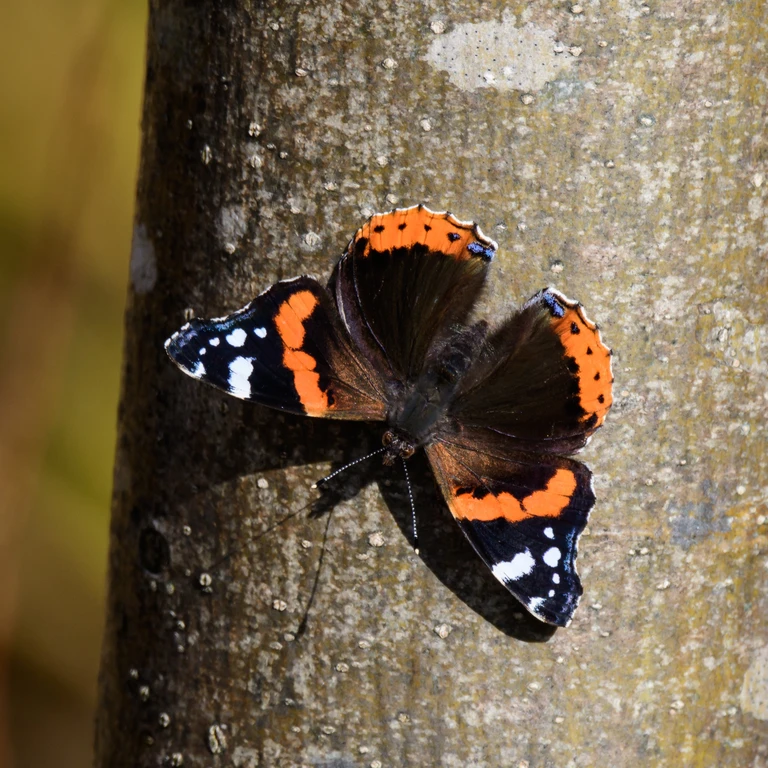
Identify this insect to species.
Vanessa atalanta
